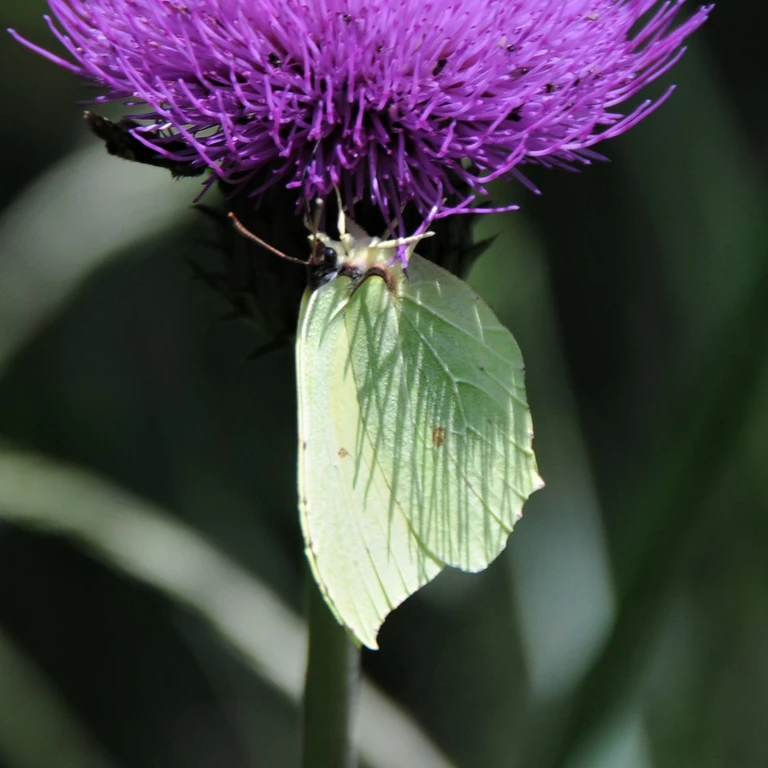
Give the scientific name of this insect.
Gonepteryx rhamni
